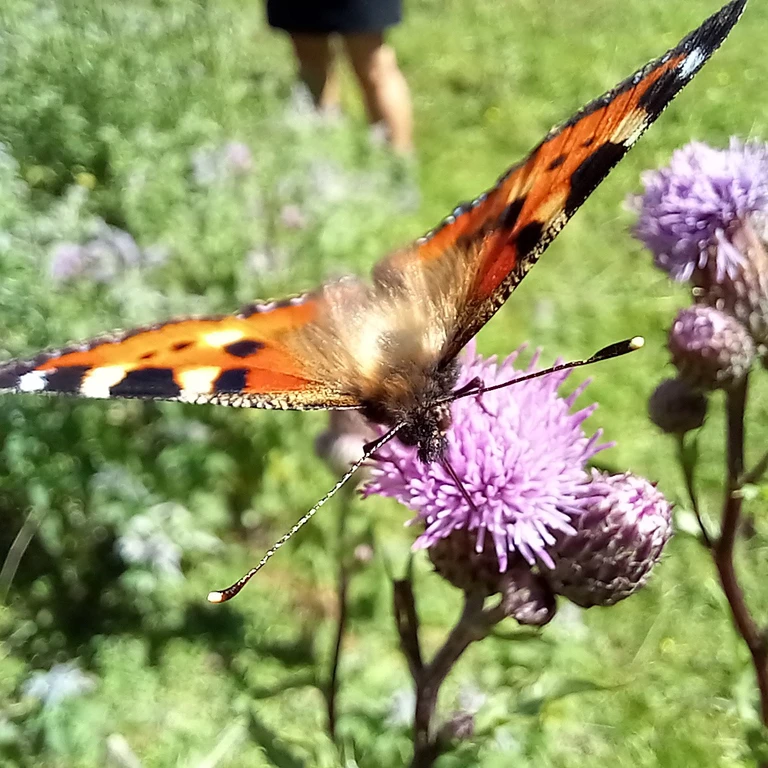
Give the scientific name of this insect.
Aglais urticae
